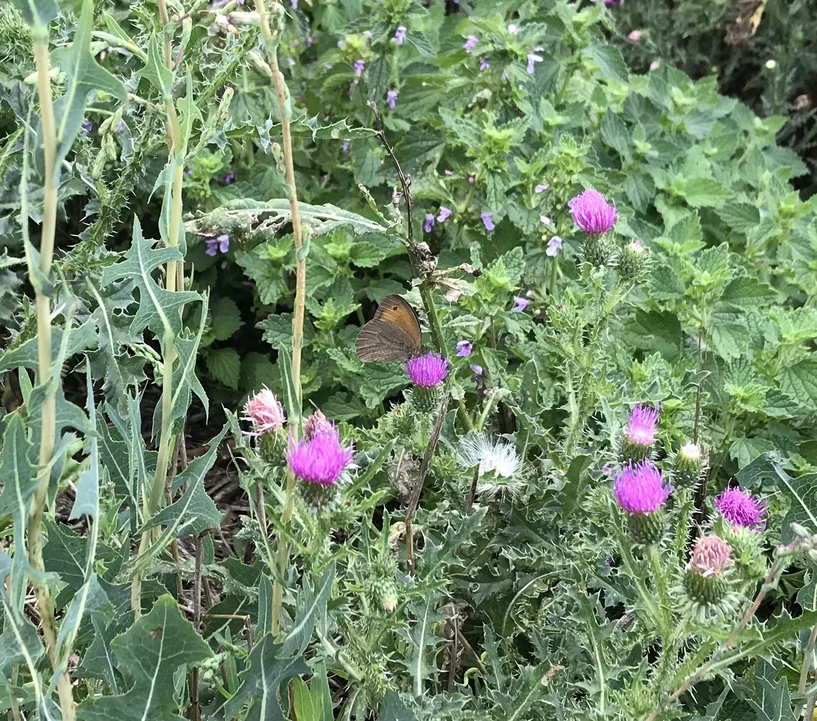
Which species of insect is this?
Maniola jurtina
